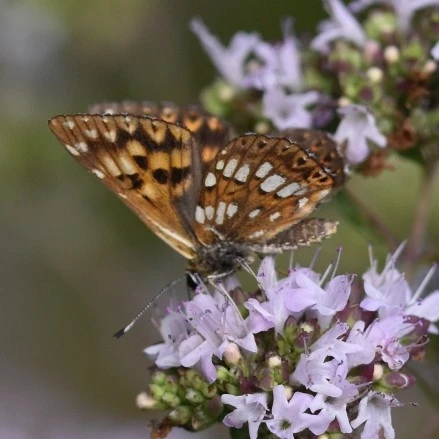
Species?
Hamearis lucina
